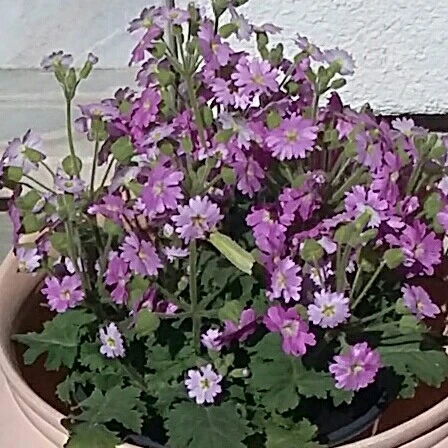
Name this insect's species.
Gonepteryx rhamni
